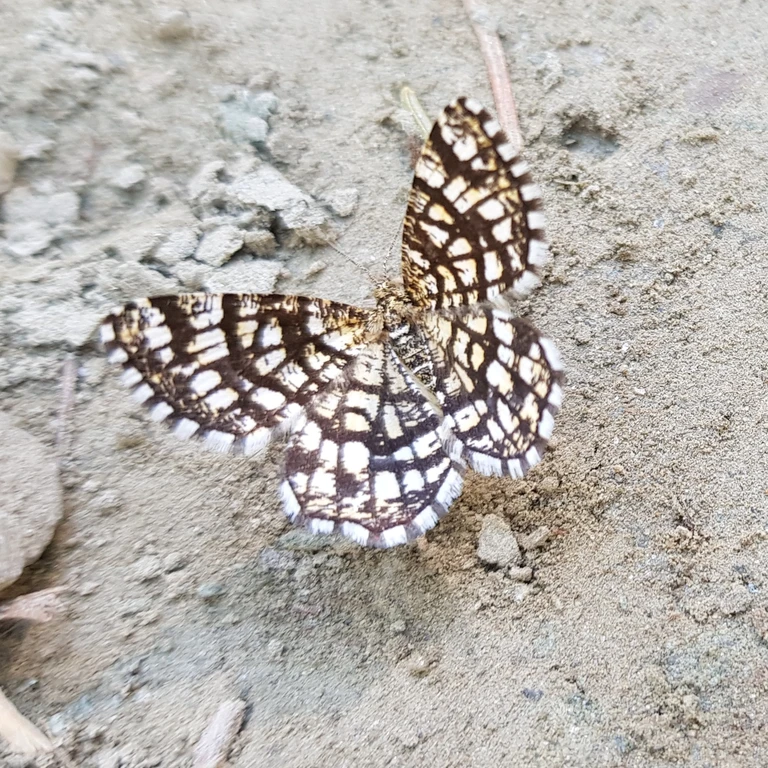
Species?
Chiasmia clathrata
